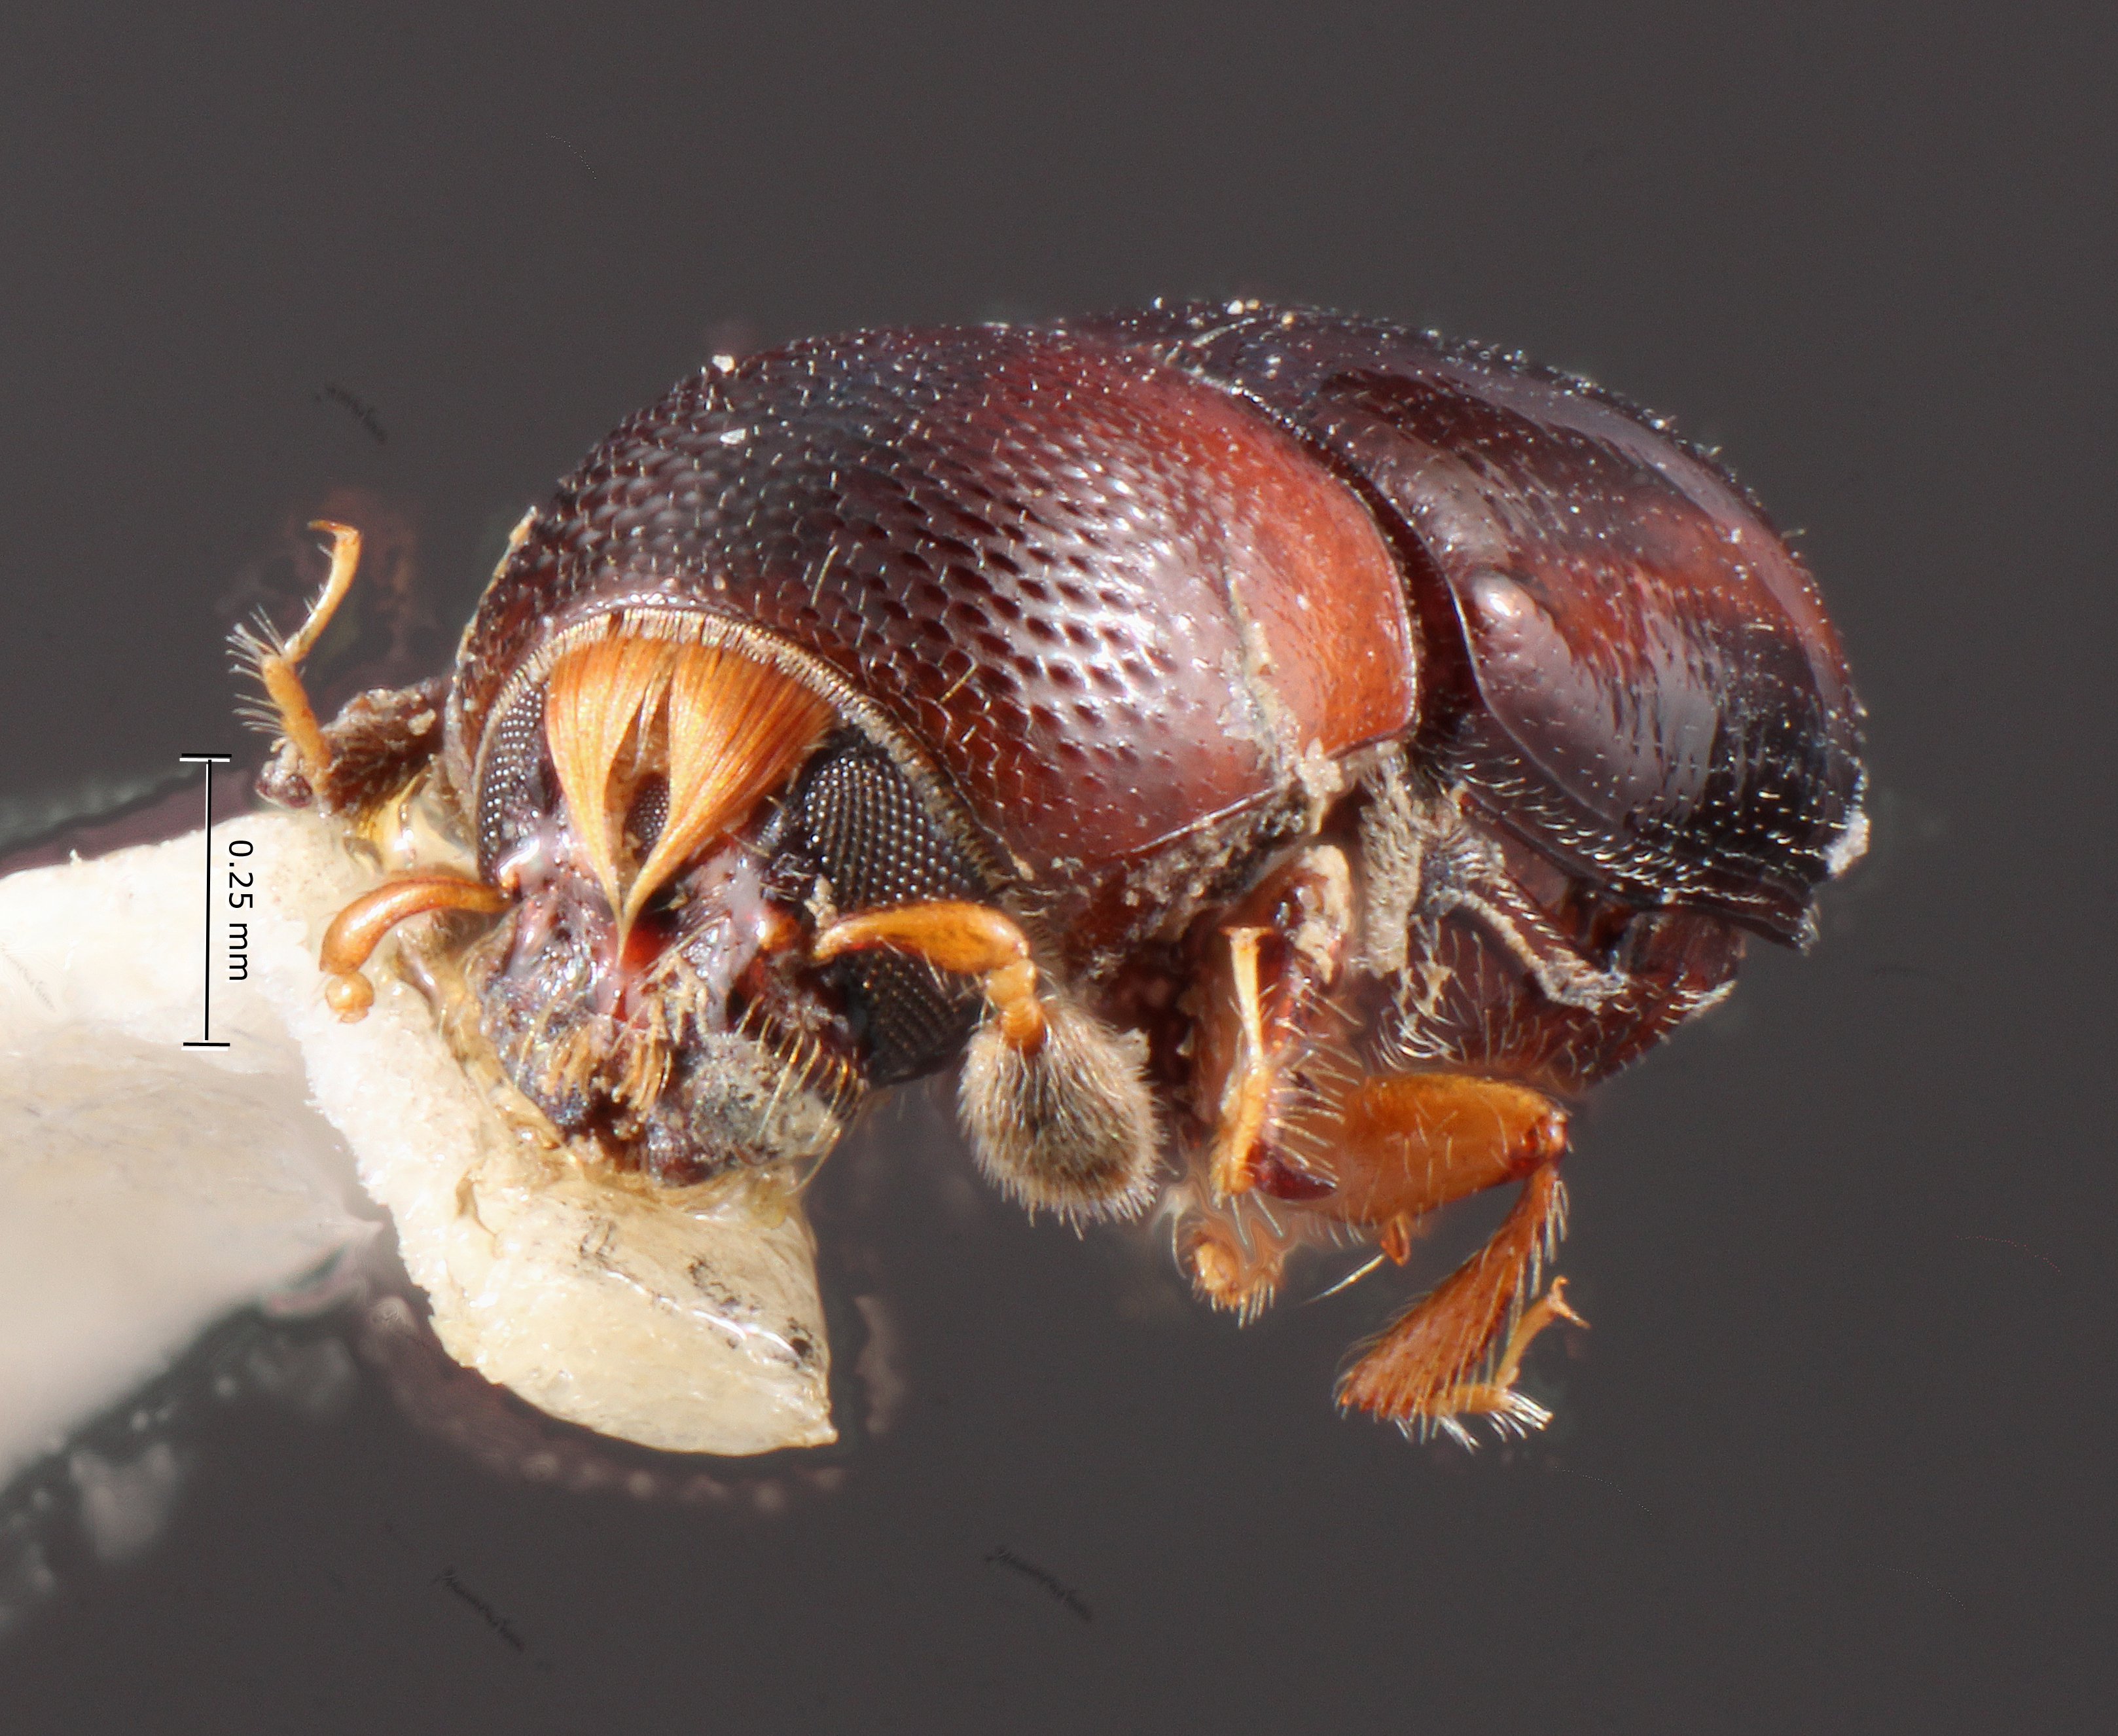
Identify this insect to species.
Hexacolus swieteniae
